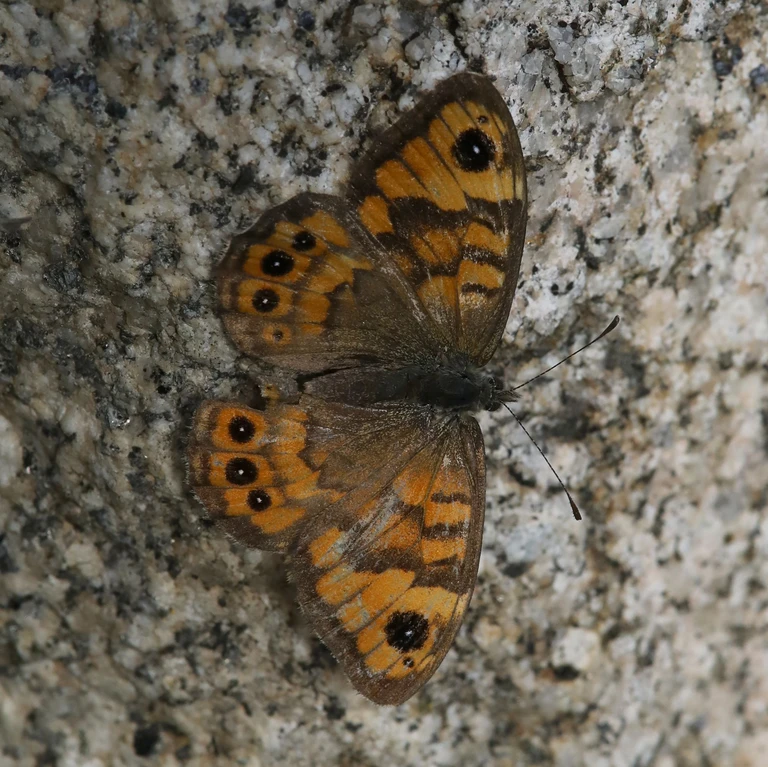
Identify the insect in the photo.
Lasiommata megera (also Pararge megera)
